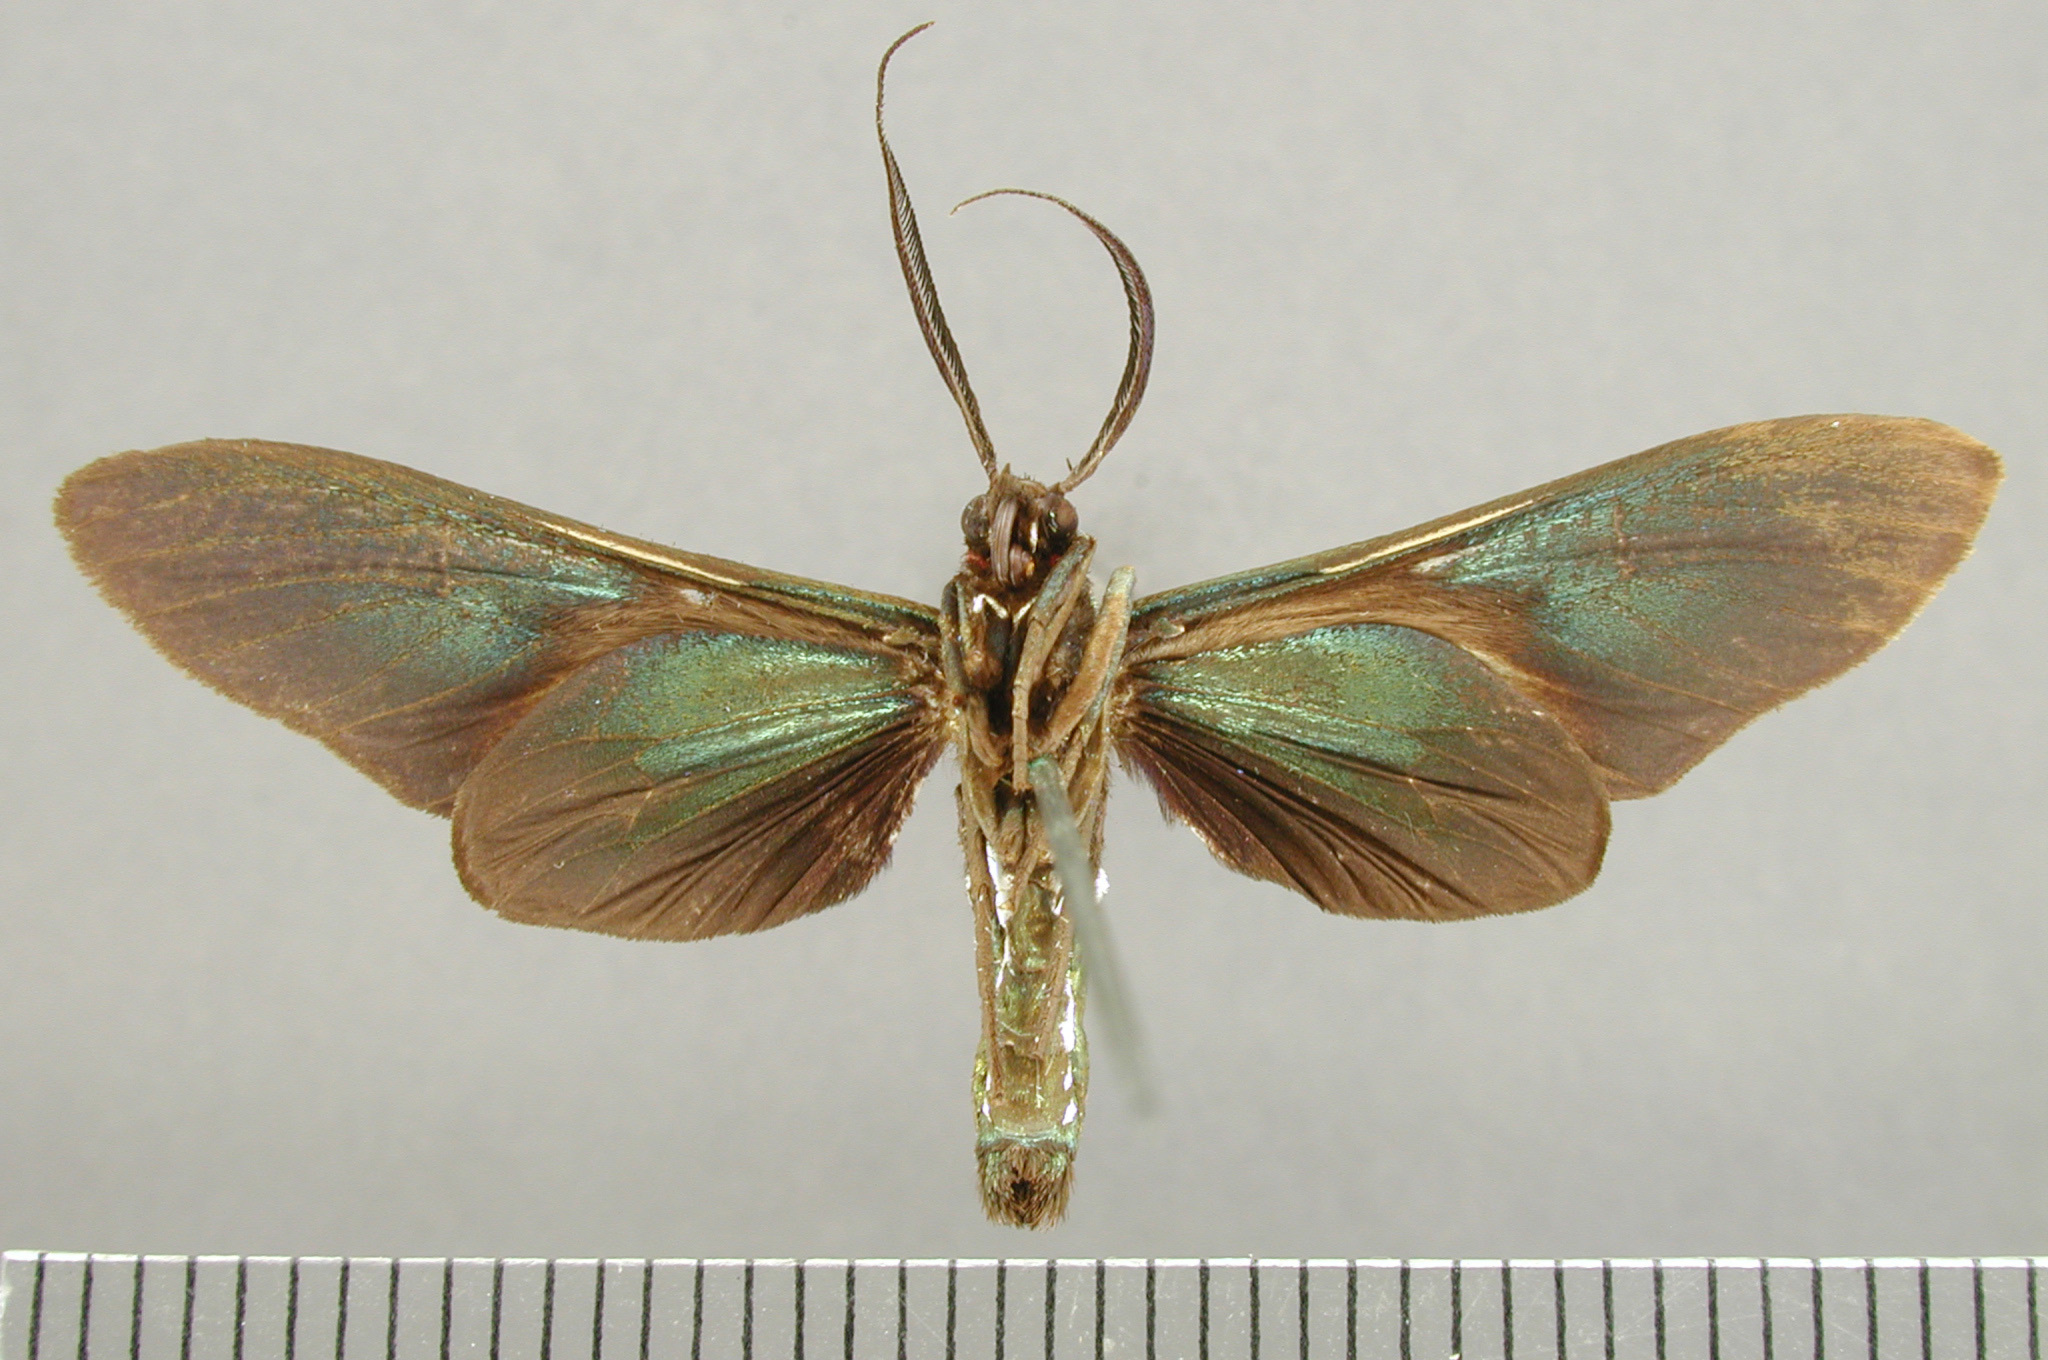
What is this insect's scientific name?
Antichloris lamalissa
